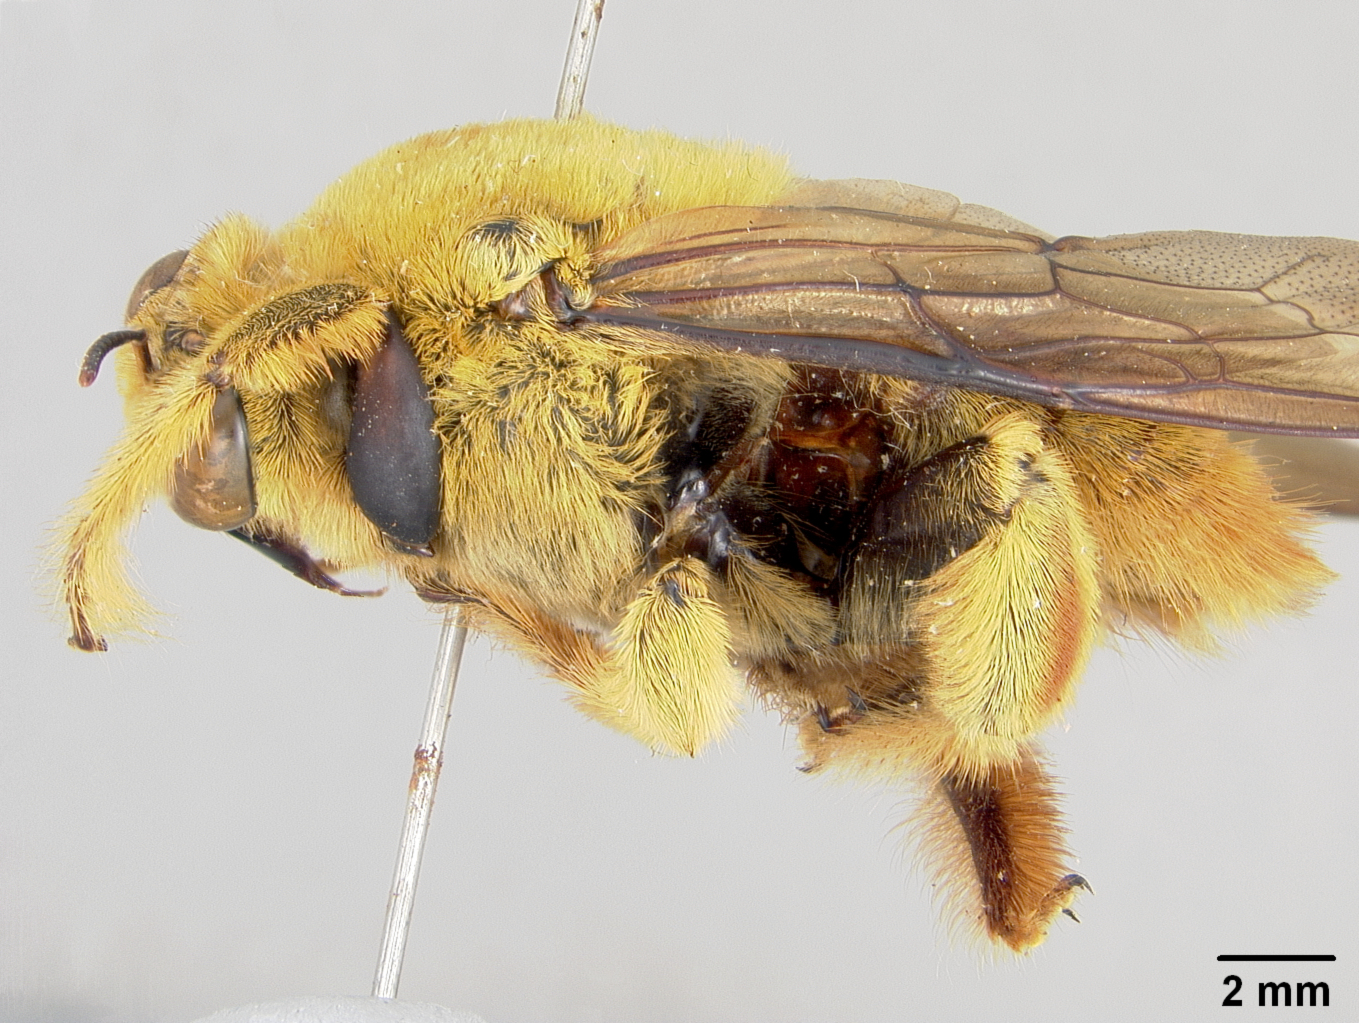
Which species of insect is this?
Mesotrichia subvolatilis
